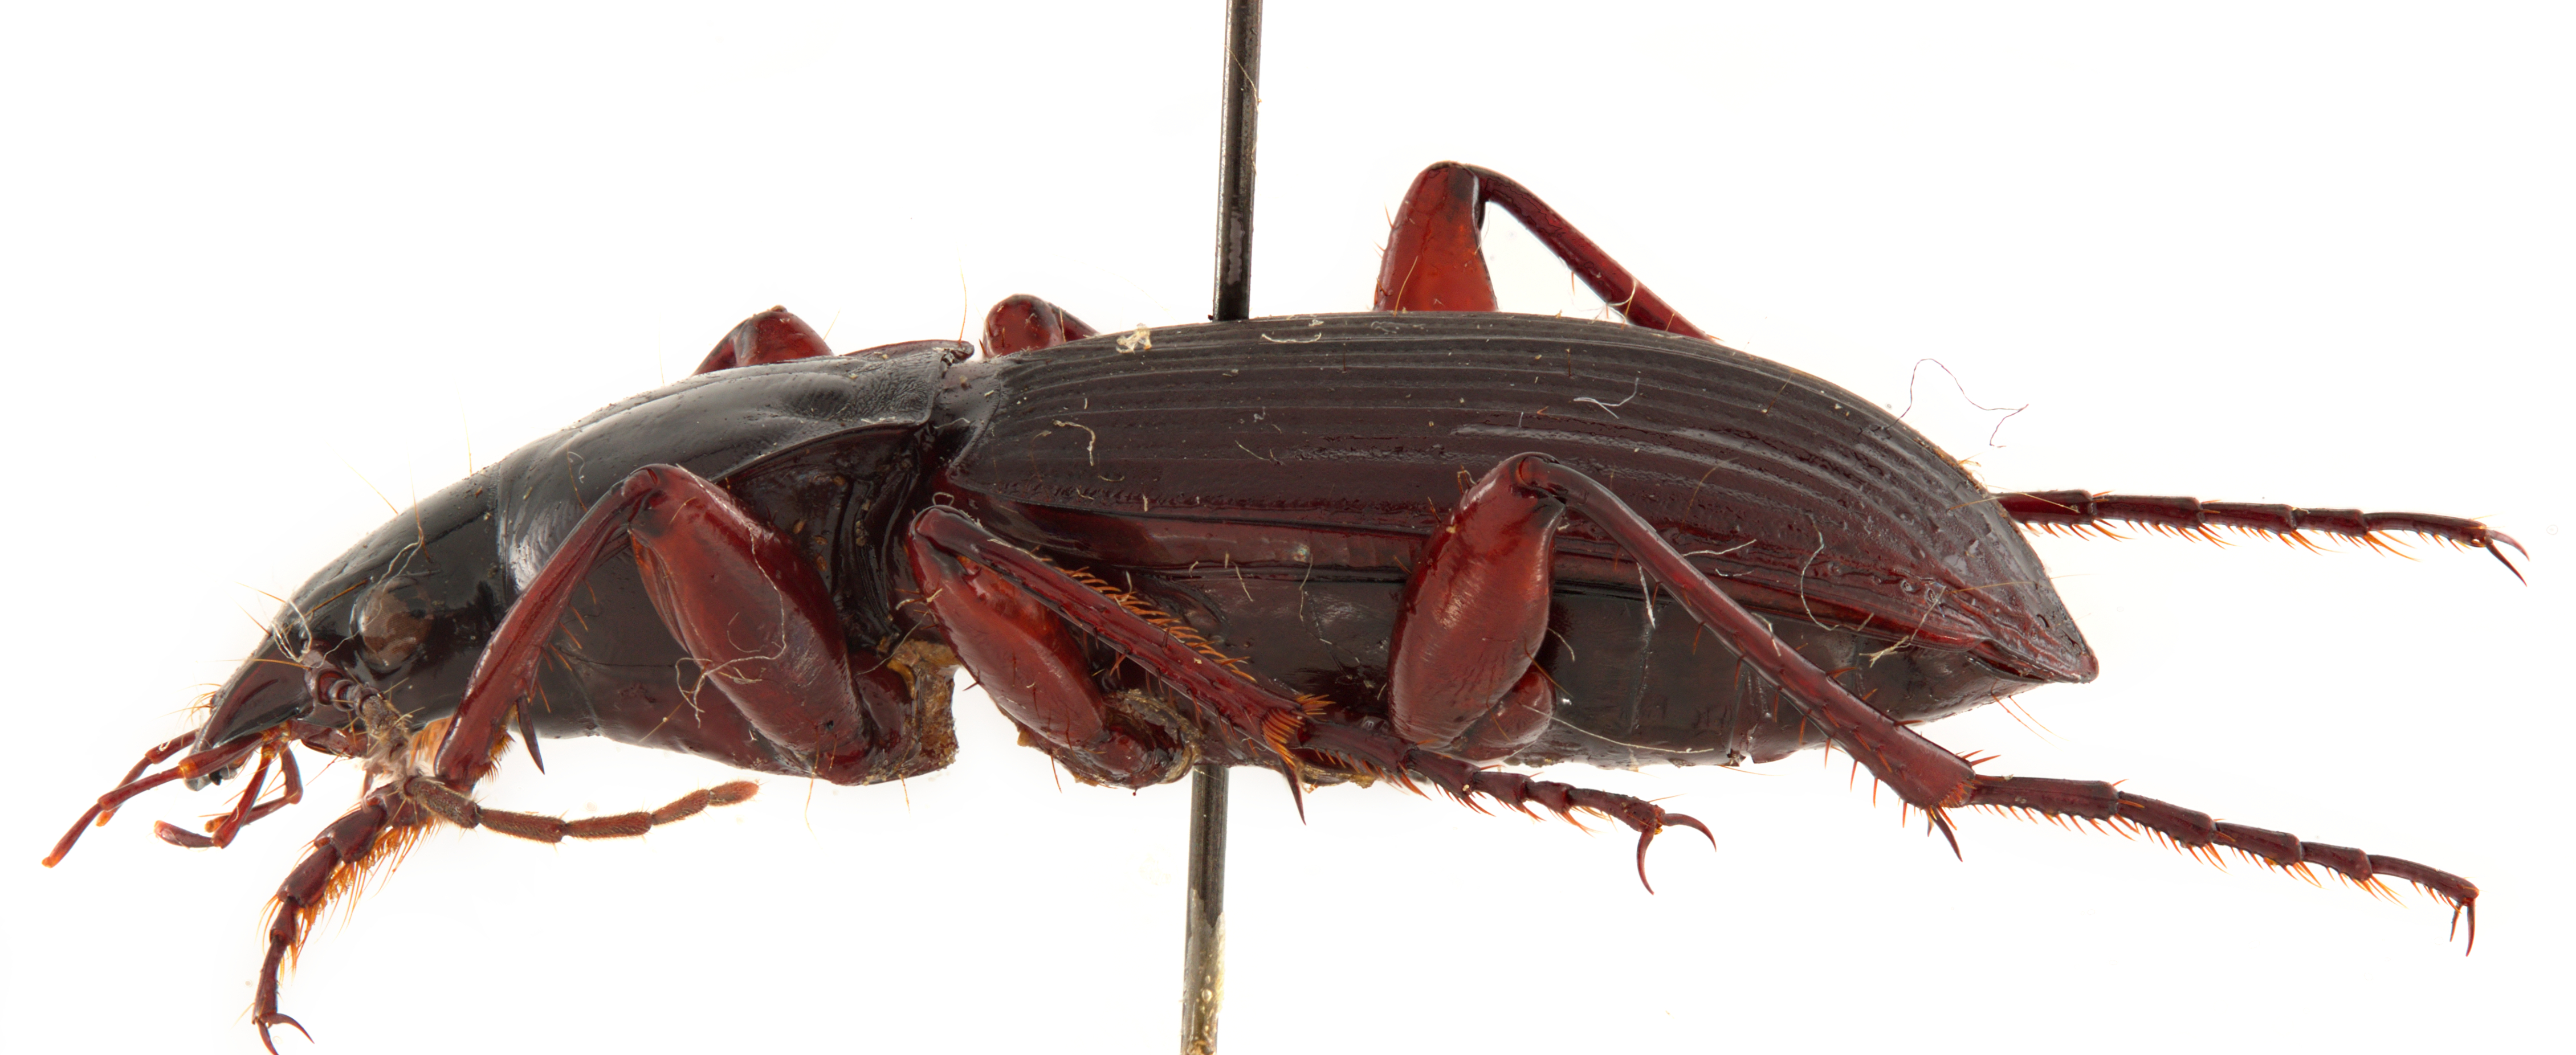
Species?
Egadroma picea (also Loxodactylus dingo)
